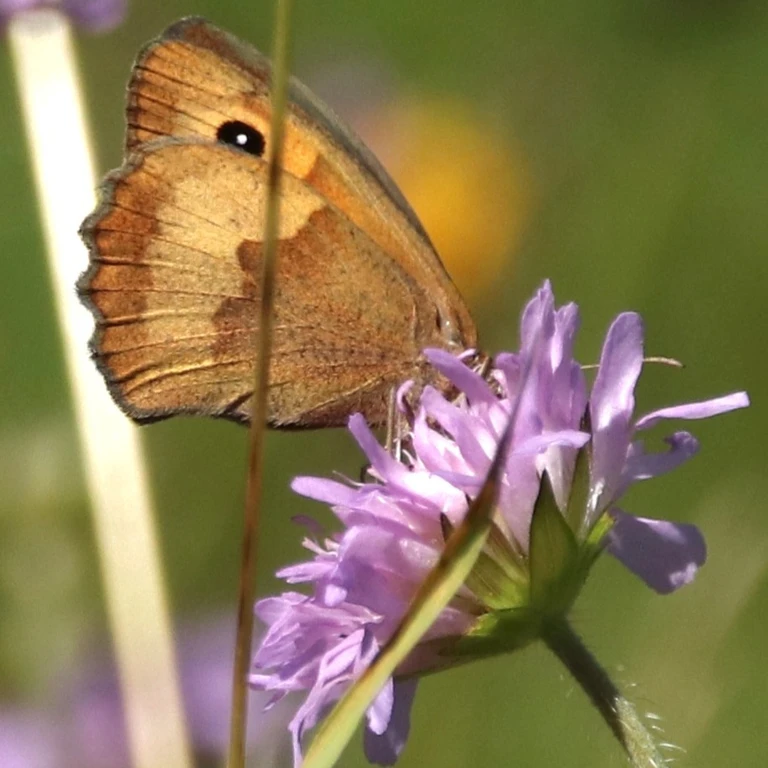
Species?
Maniola jurtina
